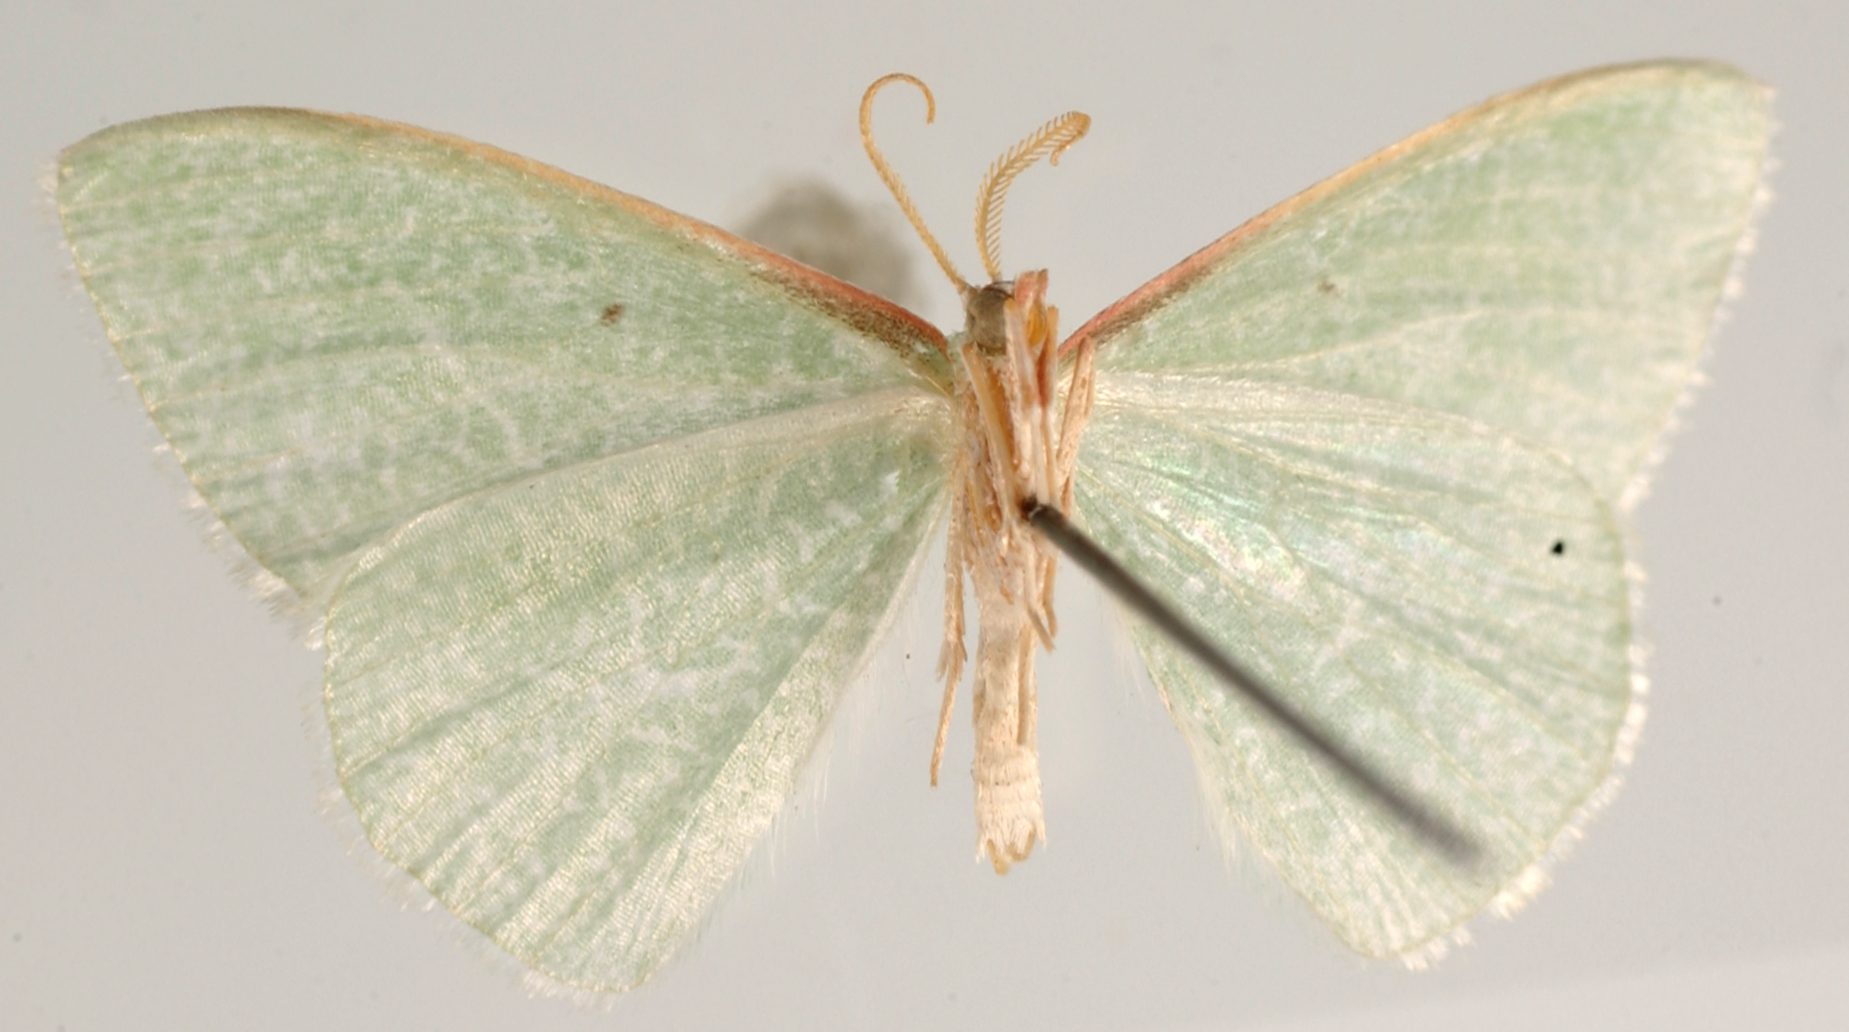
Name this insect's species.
Racheospila tarachodes (also Racheospila caruscula)
